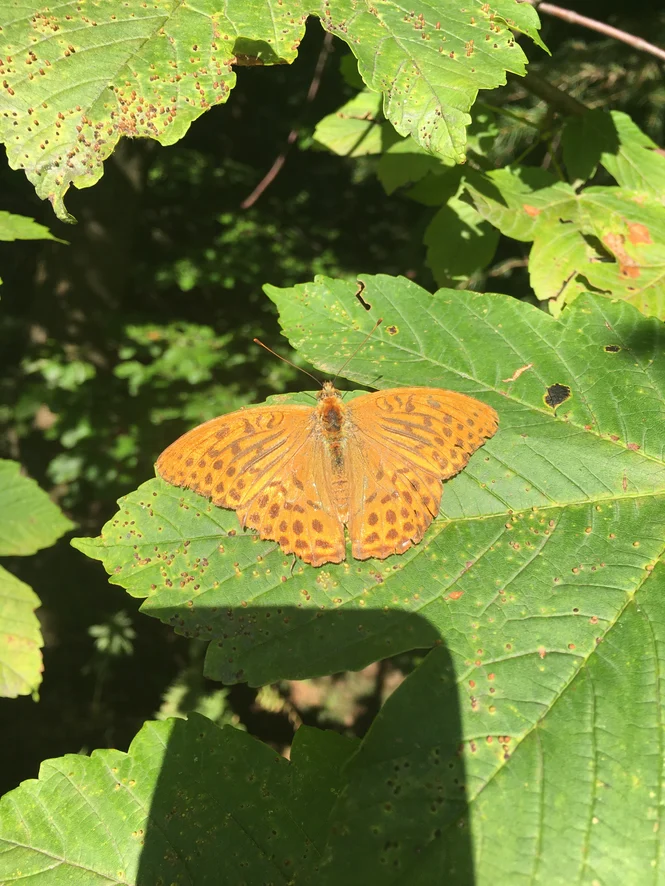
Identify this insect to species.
Argynnis paphia
